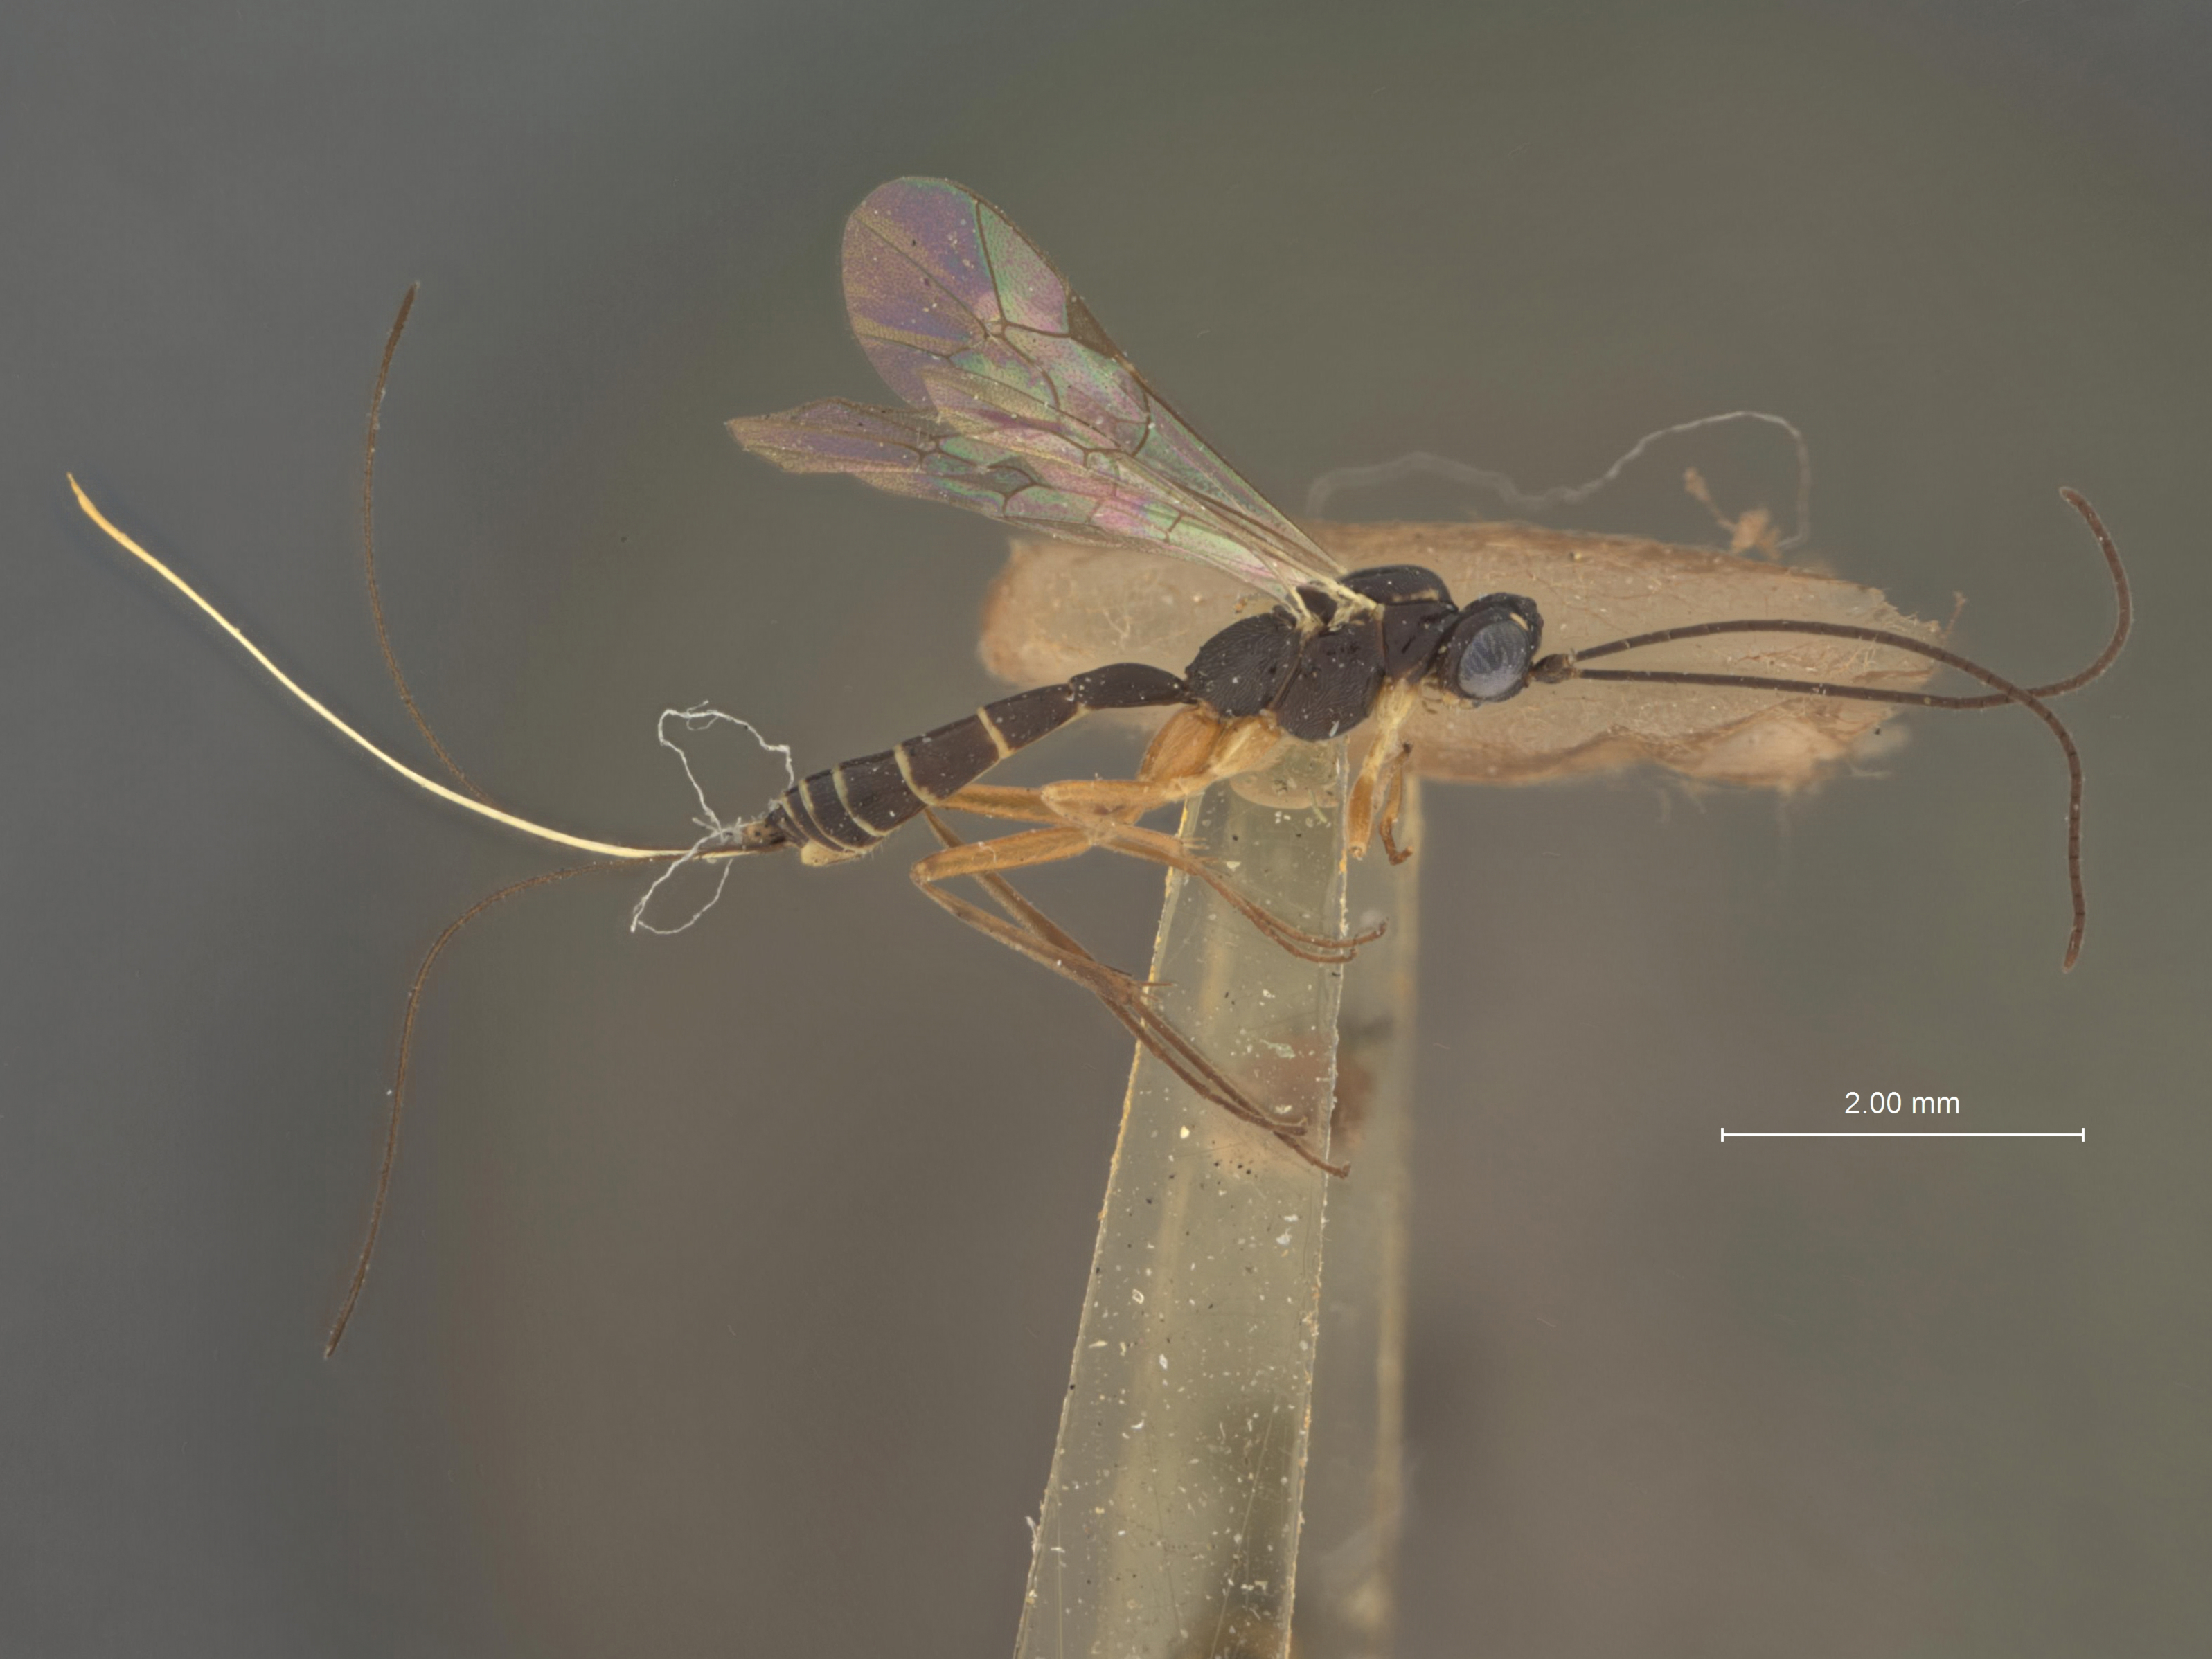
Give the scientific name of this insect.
Lissonota recurvariae
